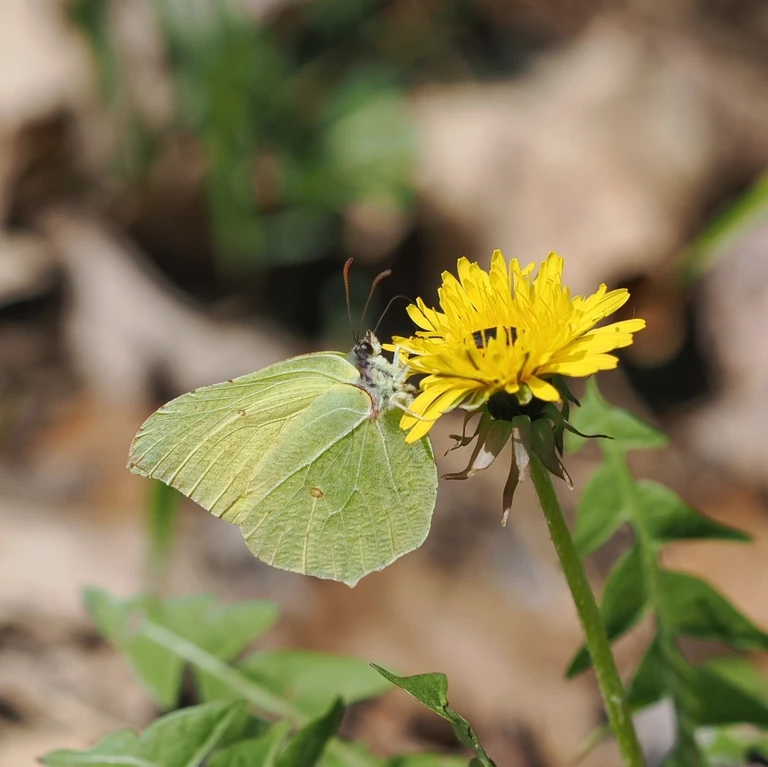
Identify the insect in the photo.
Gonepteryx rhamni
